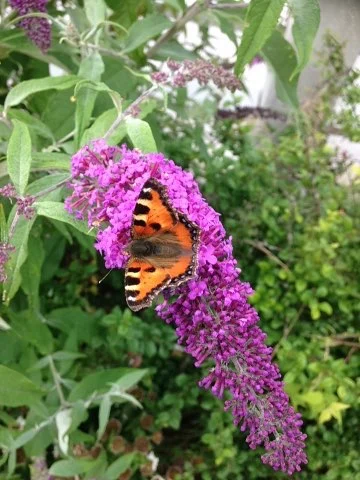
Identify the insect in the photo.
Aglais urticae
